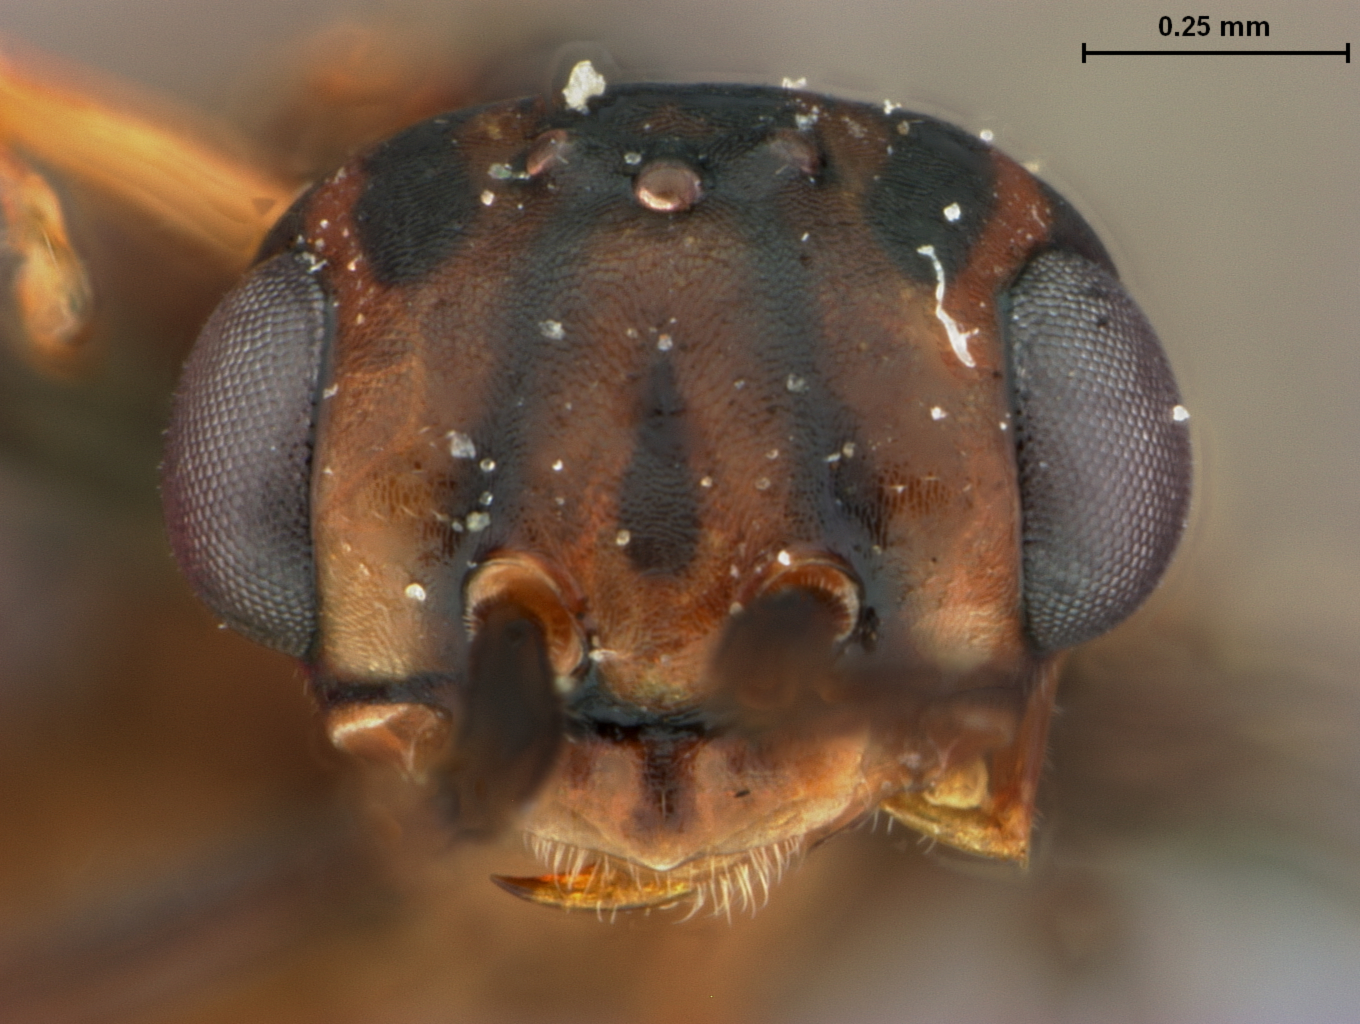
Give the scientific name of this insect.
Xyela serrata
